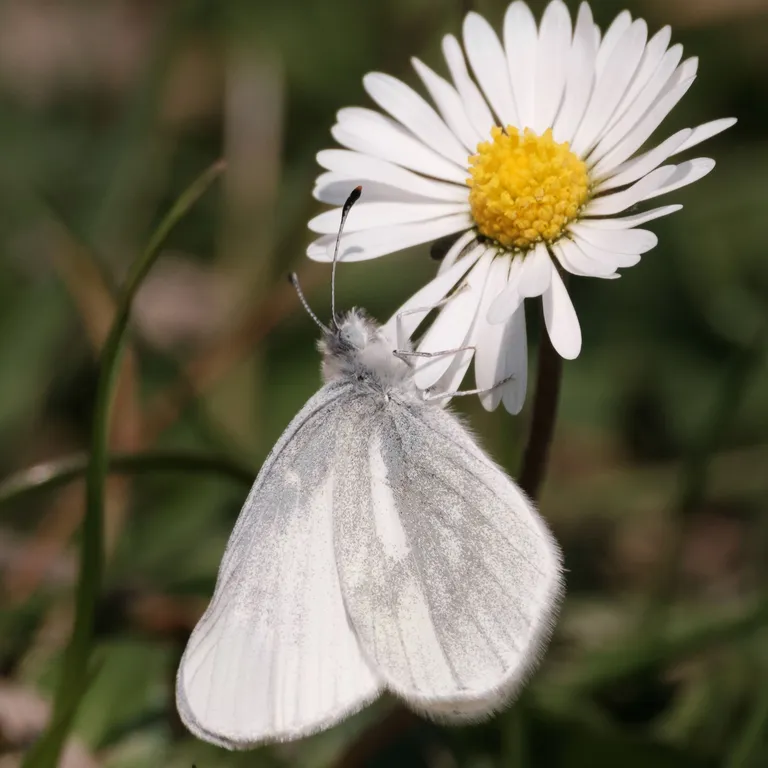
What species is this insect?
Leptidea sinapis/juvernica
